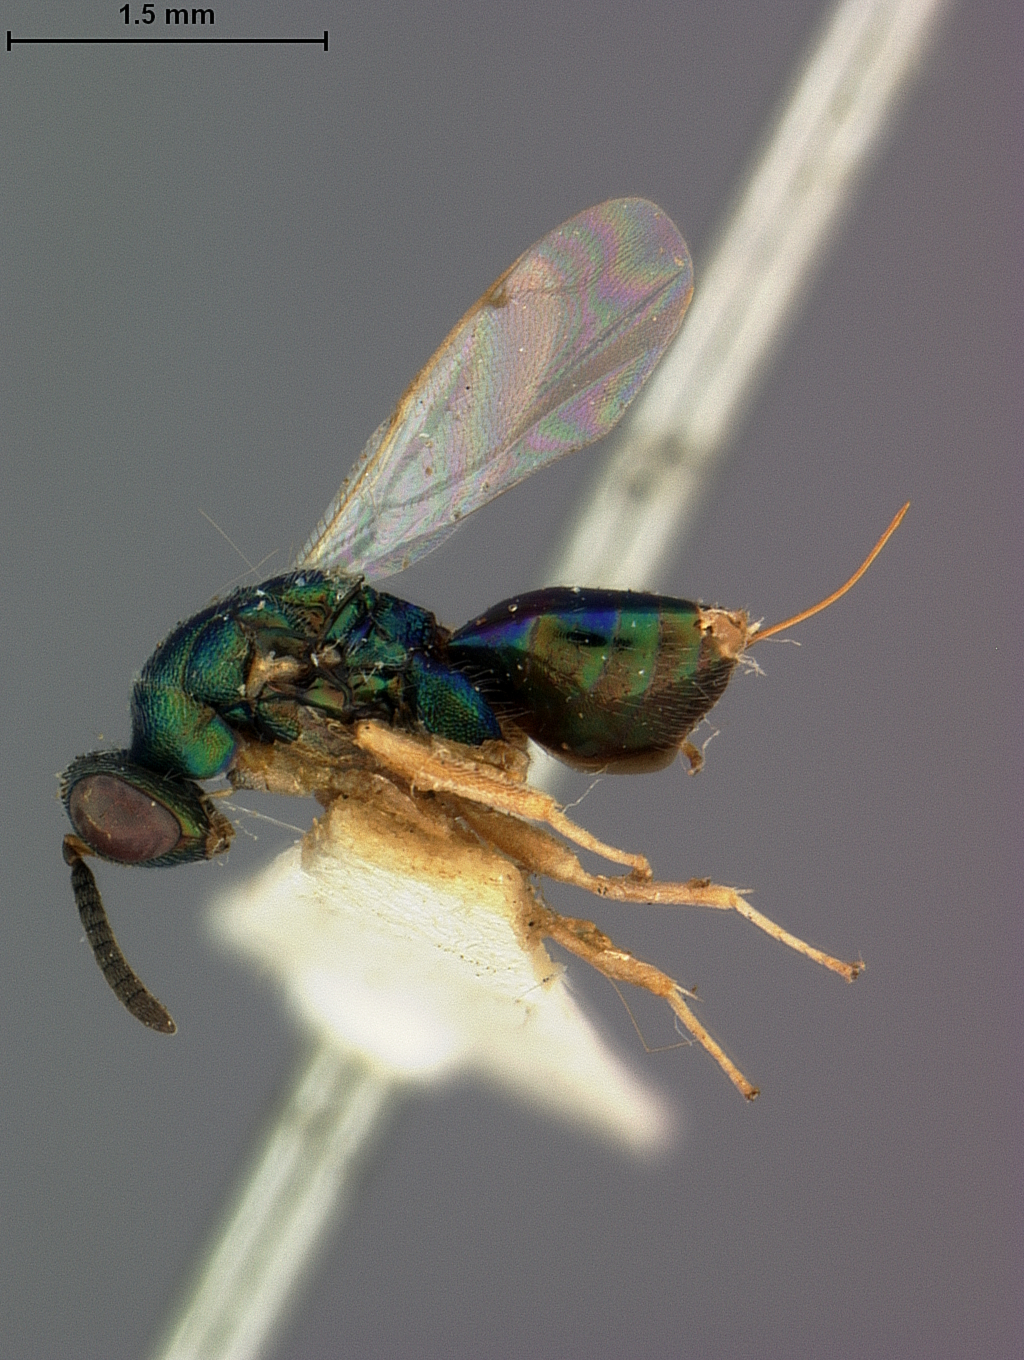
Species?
Callimome brevissimicauda
